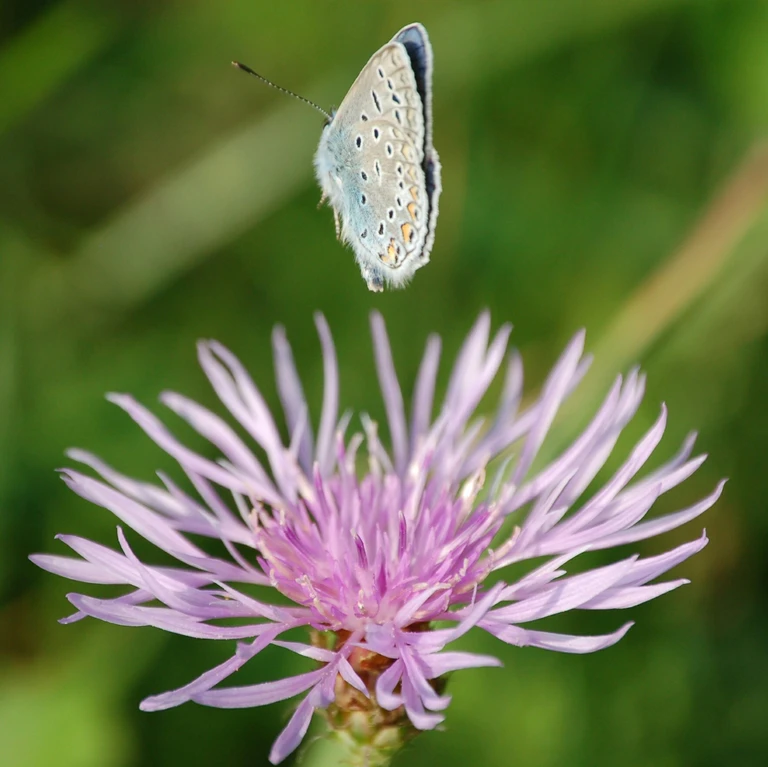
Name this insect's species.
Polyommatus icarus
